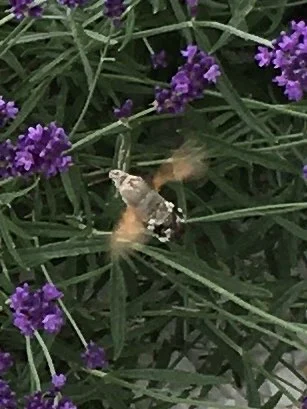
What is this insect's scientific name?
Macroglossum stellatarum
